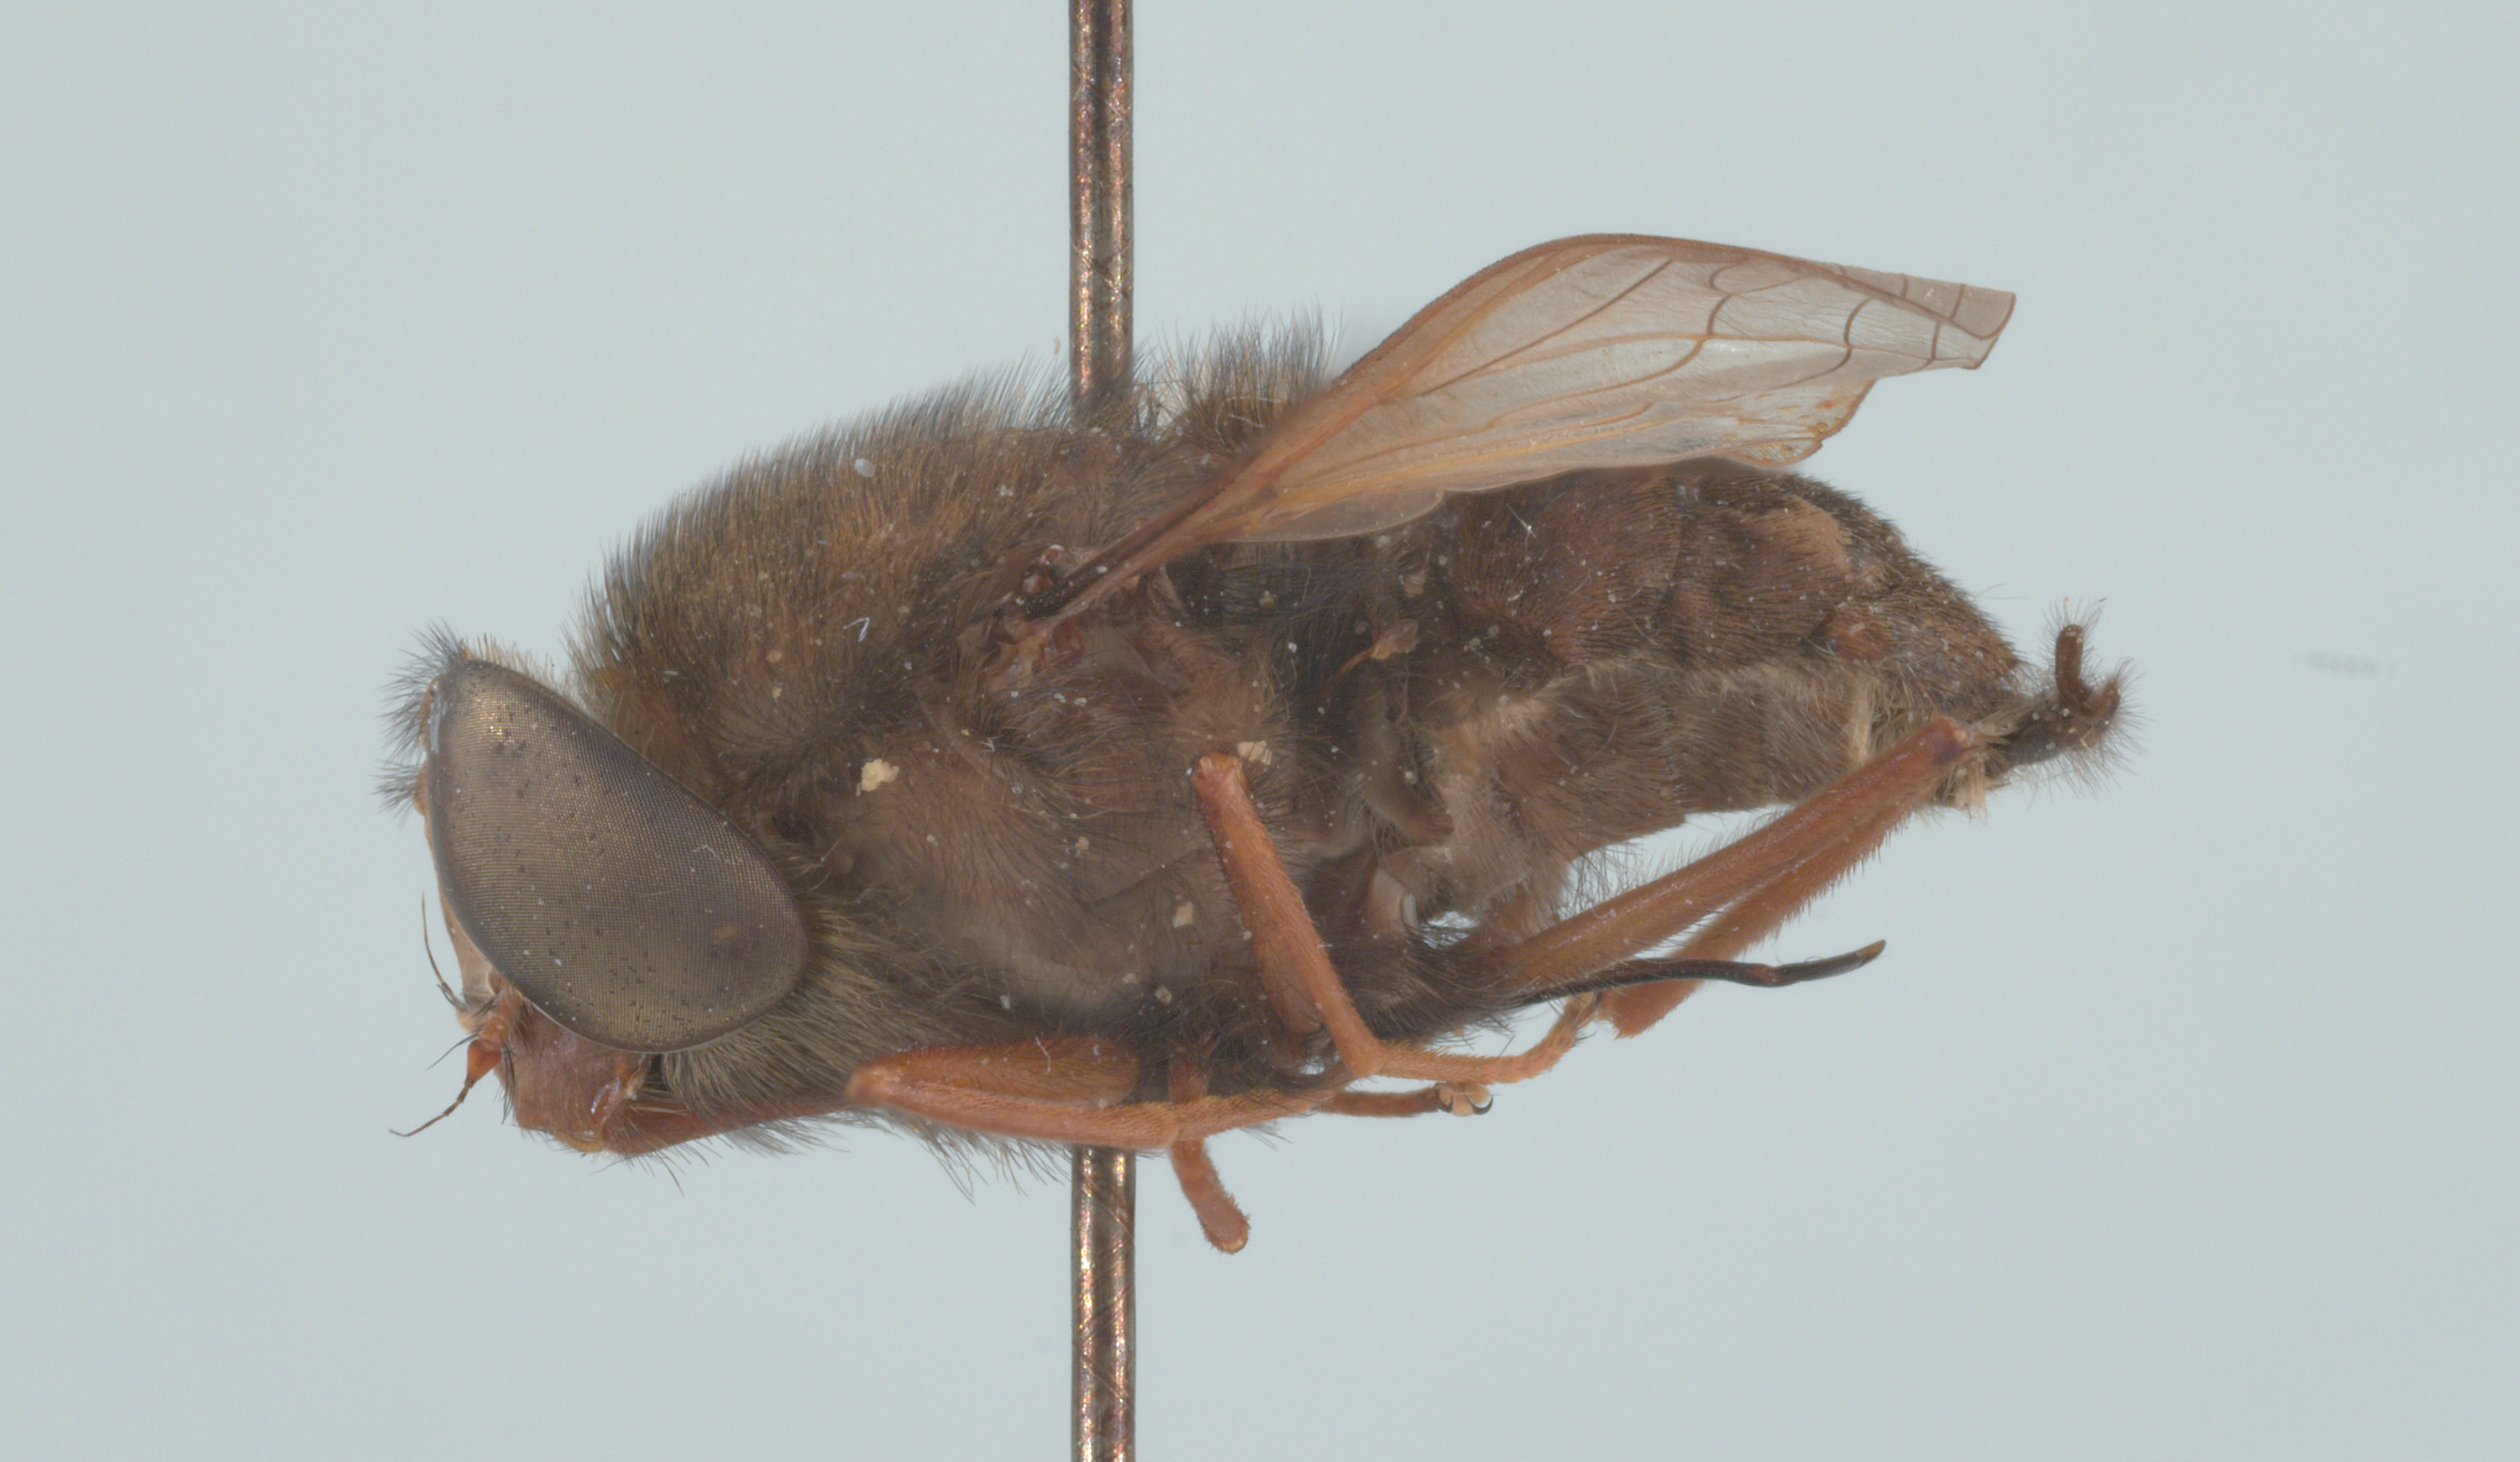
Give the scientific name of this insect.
Prosoeca atra
